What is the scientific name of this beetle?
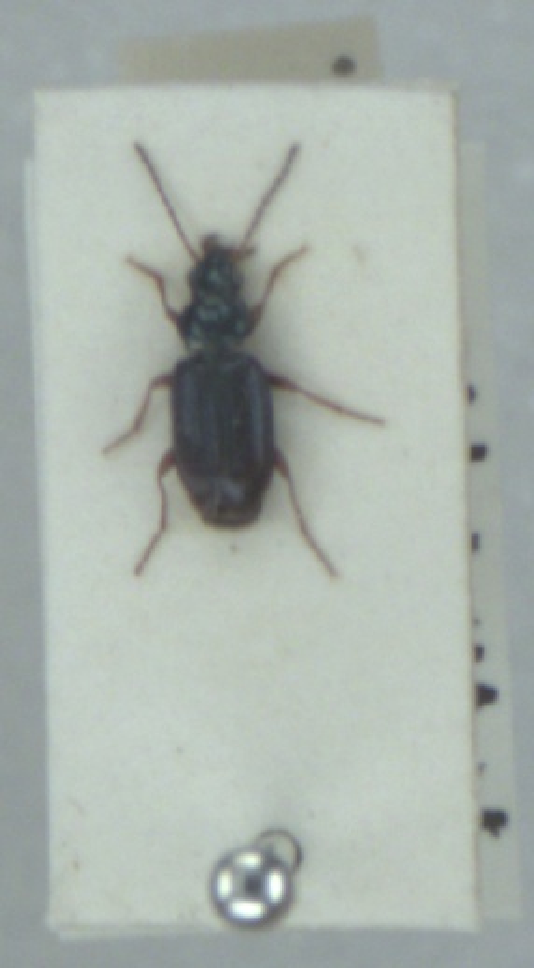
Bembidion deletum
